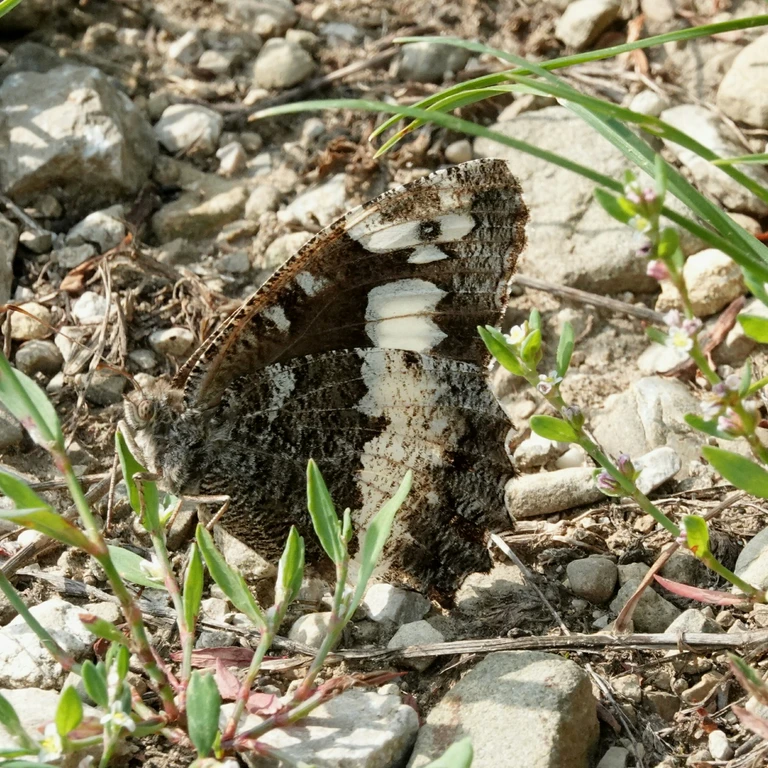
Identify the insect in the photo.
Brintesia circe
